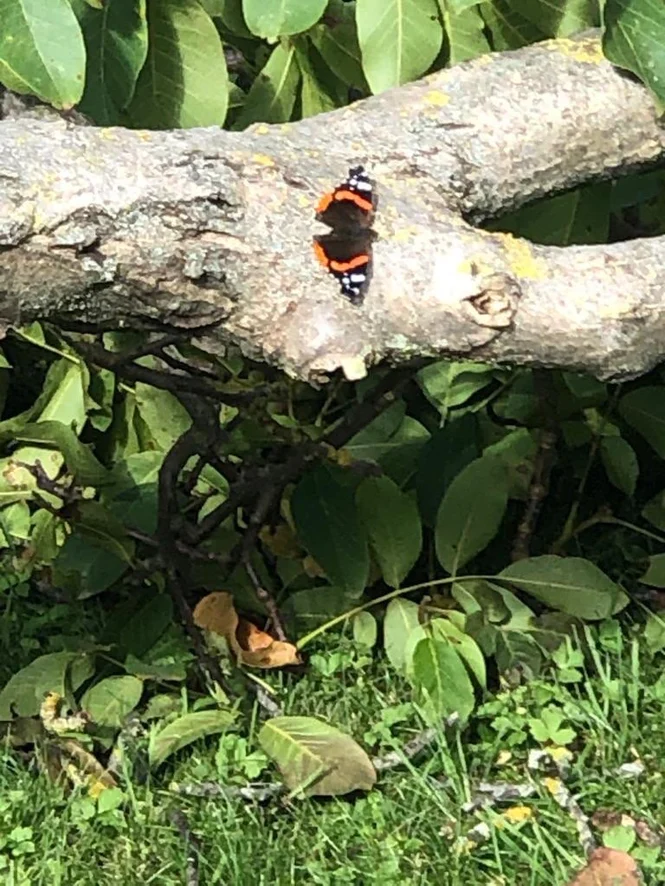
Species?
Vanessa atalanta
